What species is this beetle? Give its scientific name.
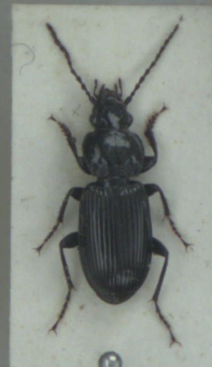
Pterostichus nigrita
